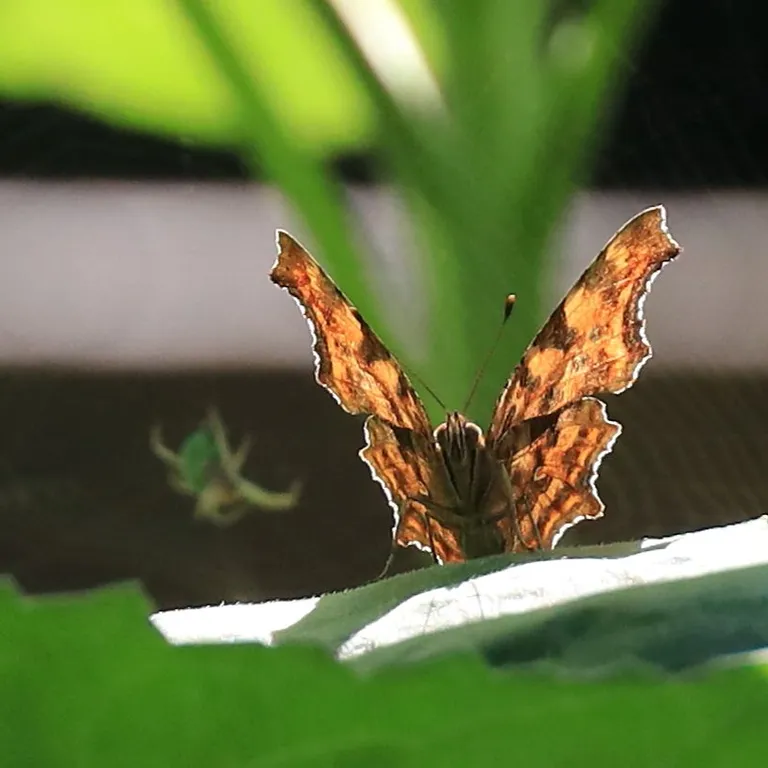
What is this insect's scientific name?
Polygonia c-album
